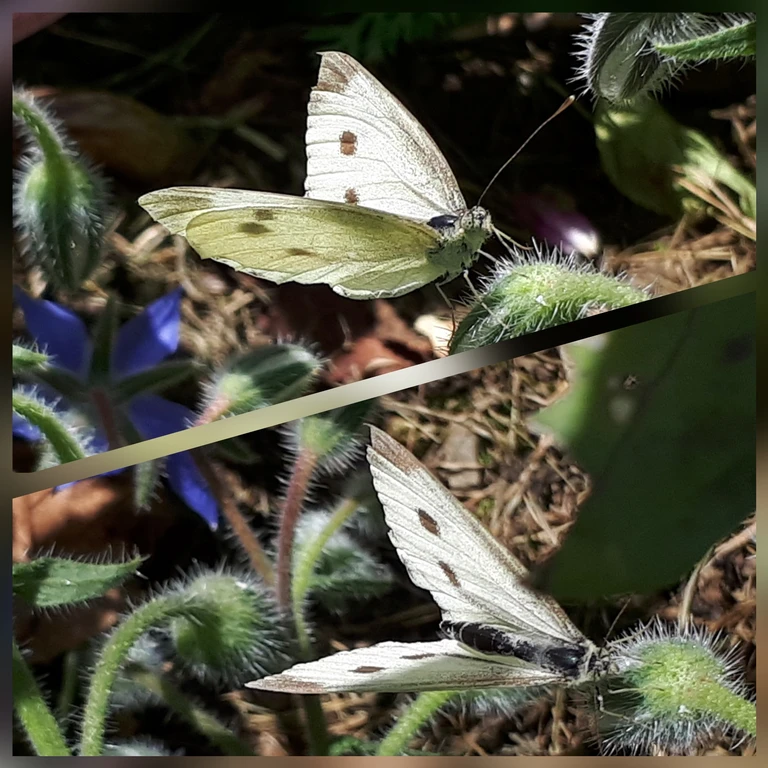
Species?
Pieris rapae
